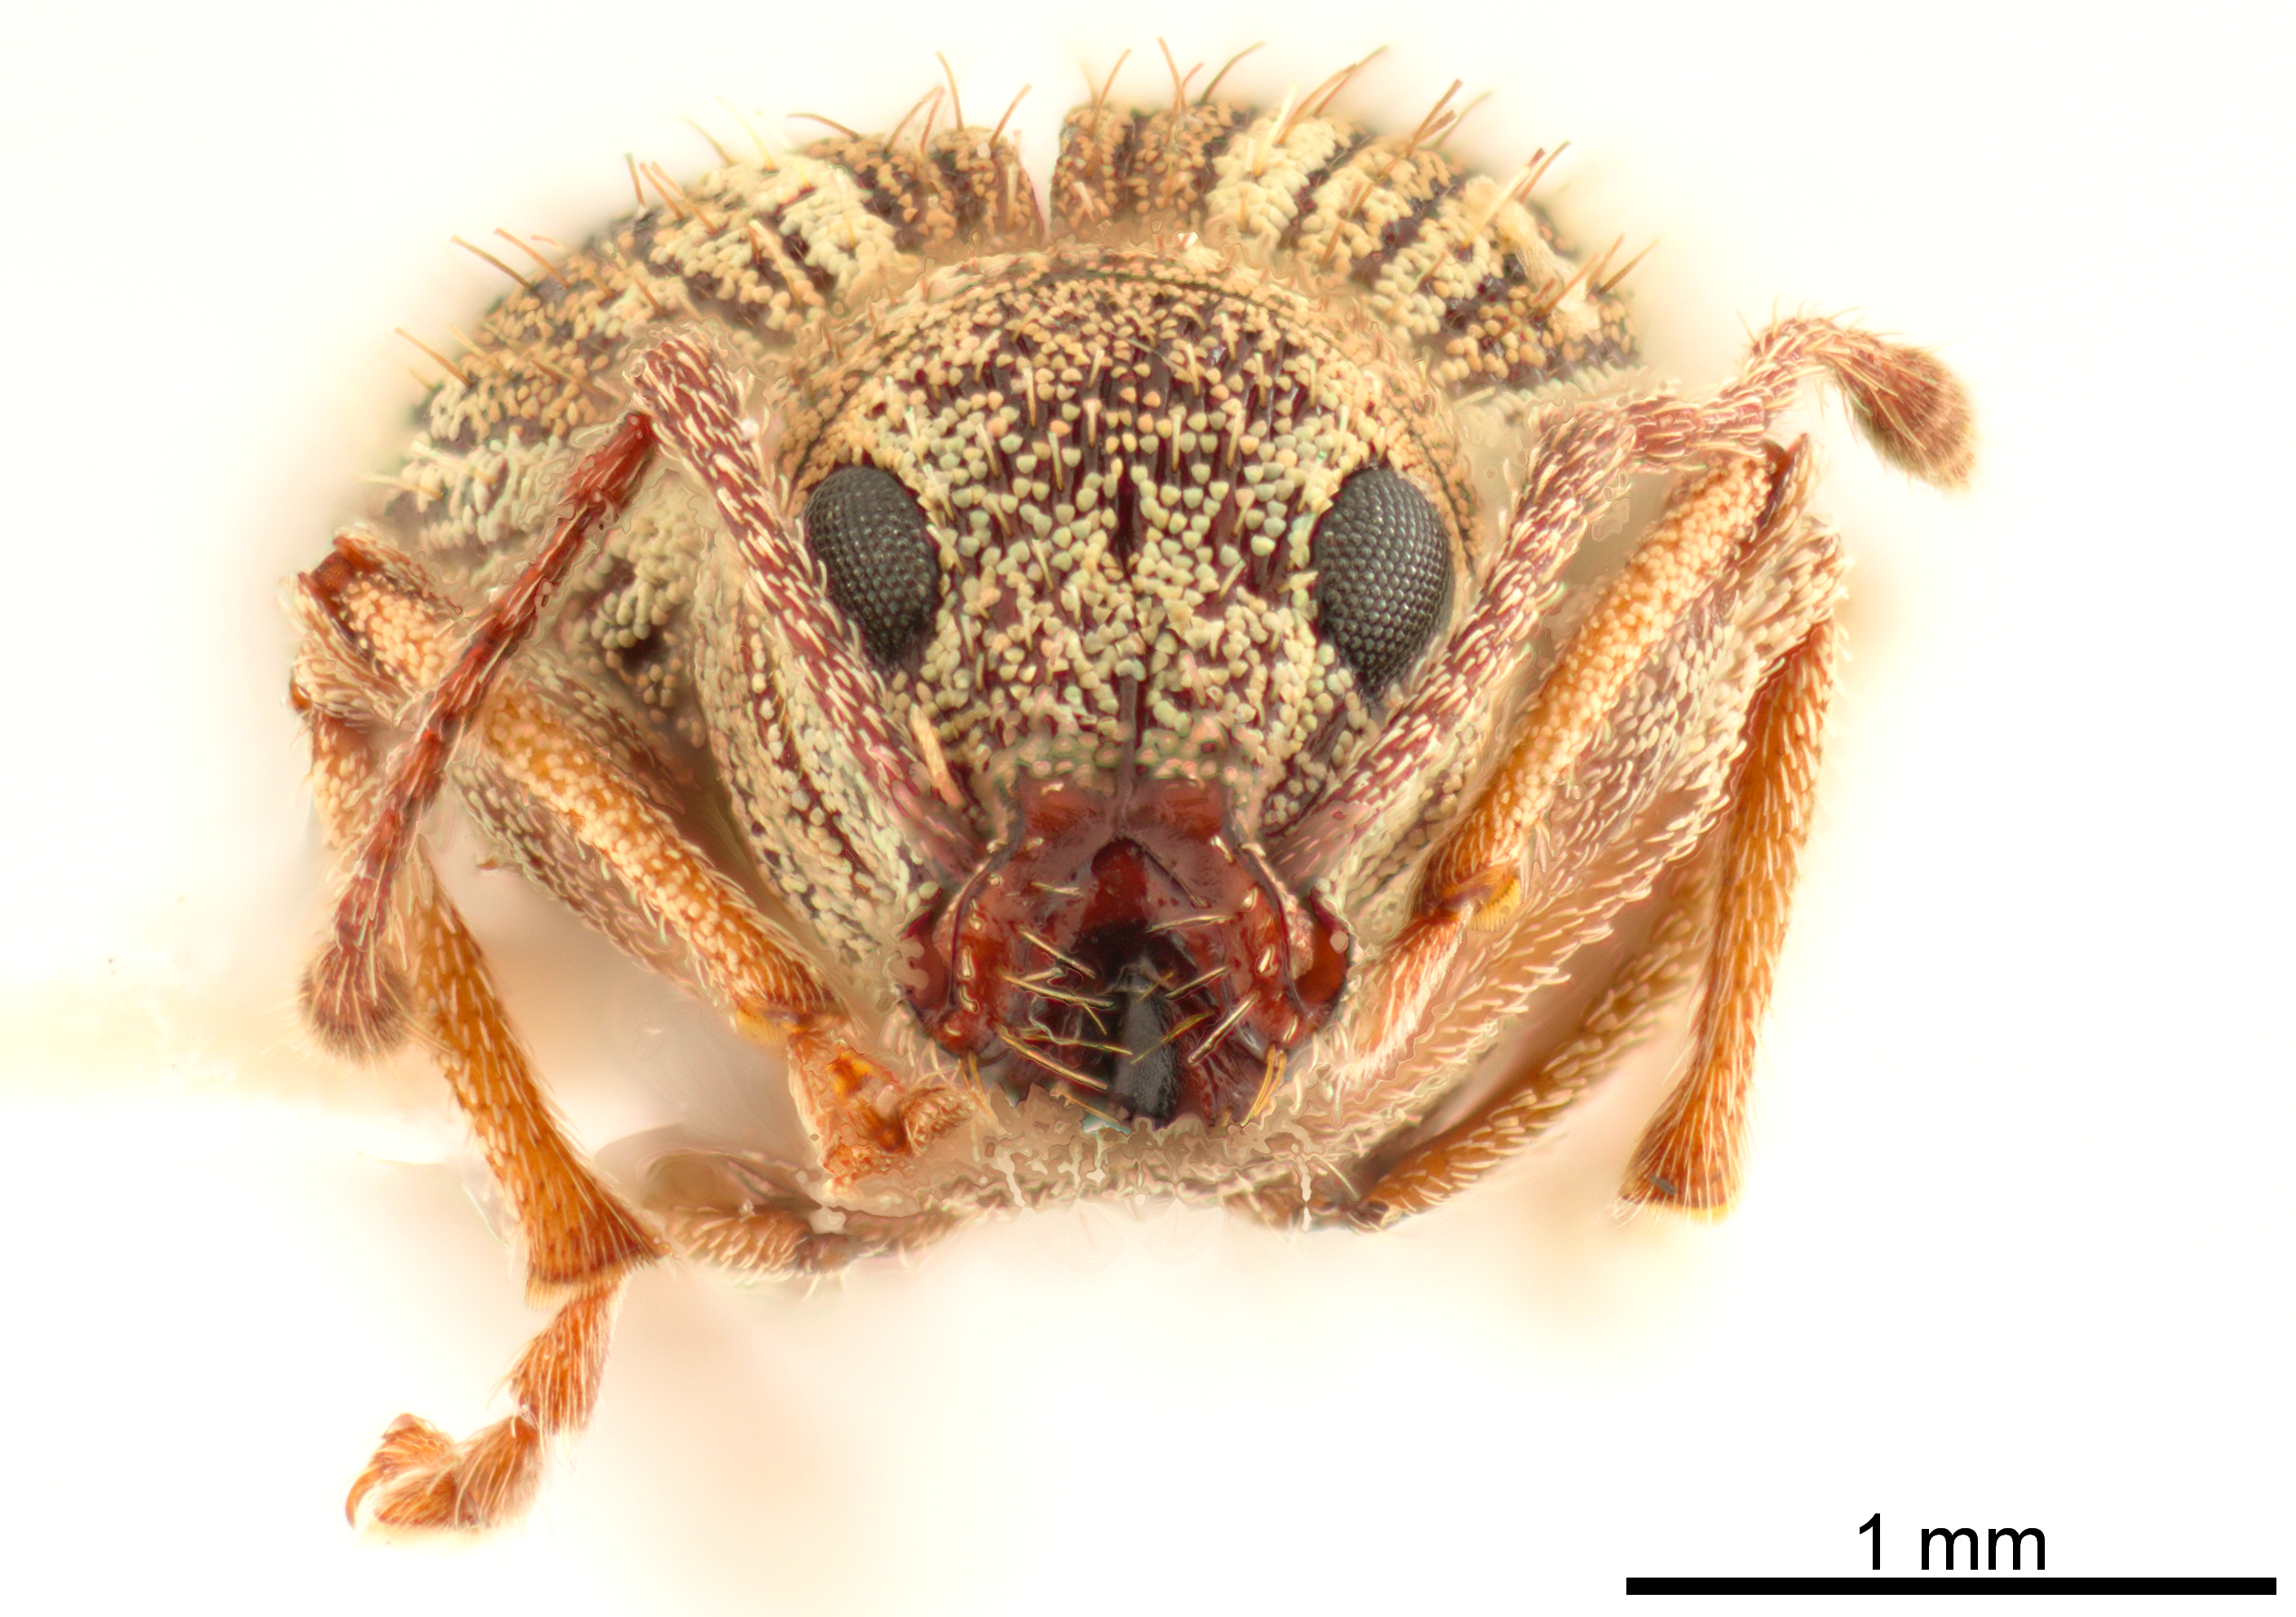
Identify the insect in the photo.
Calomycterus setarius
